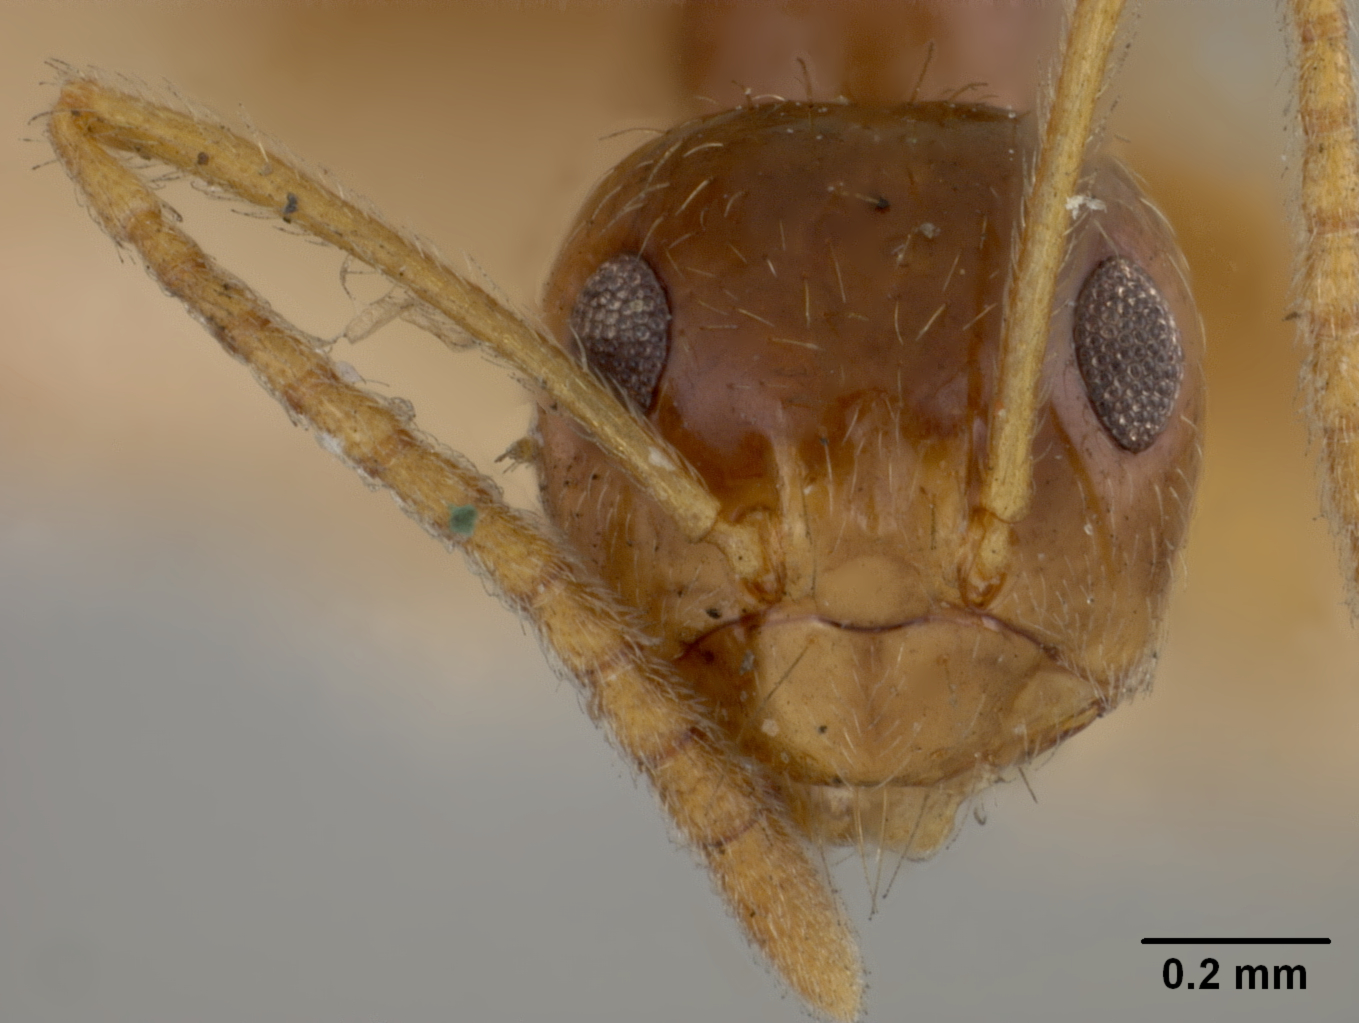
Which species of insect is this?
Prenolepis imparis
